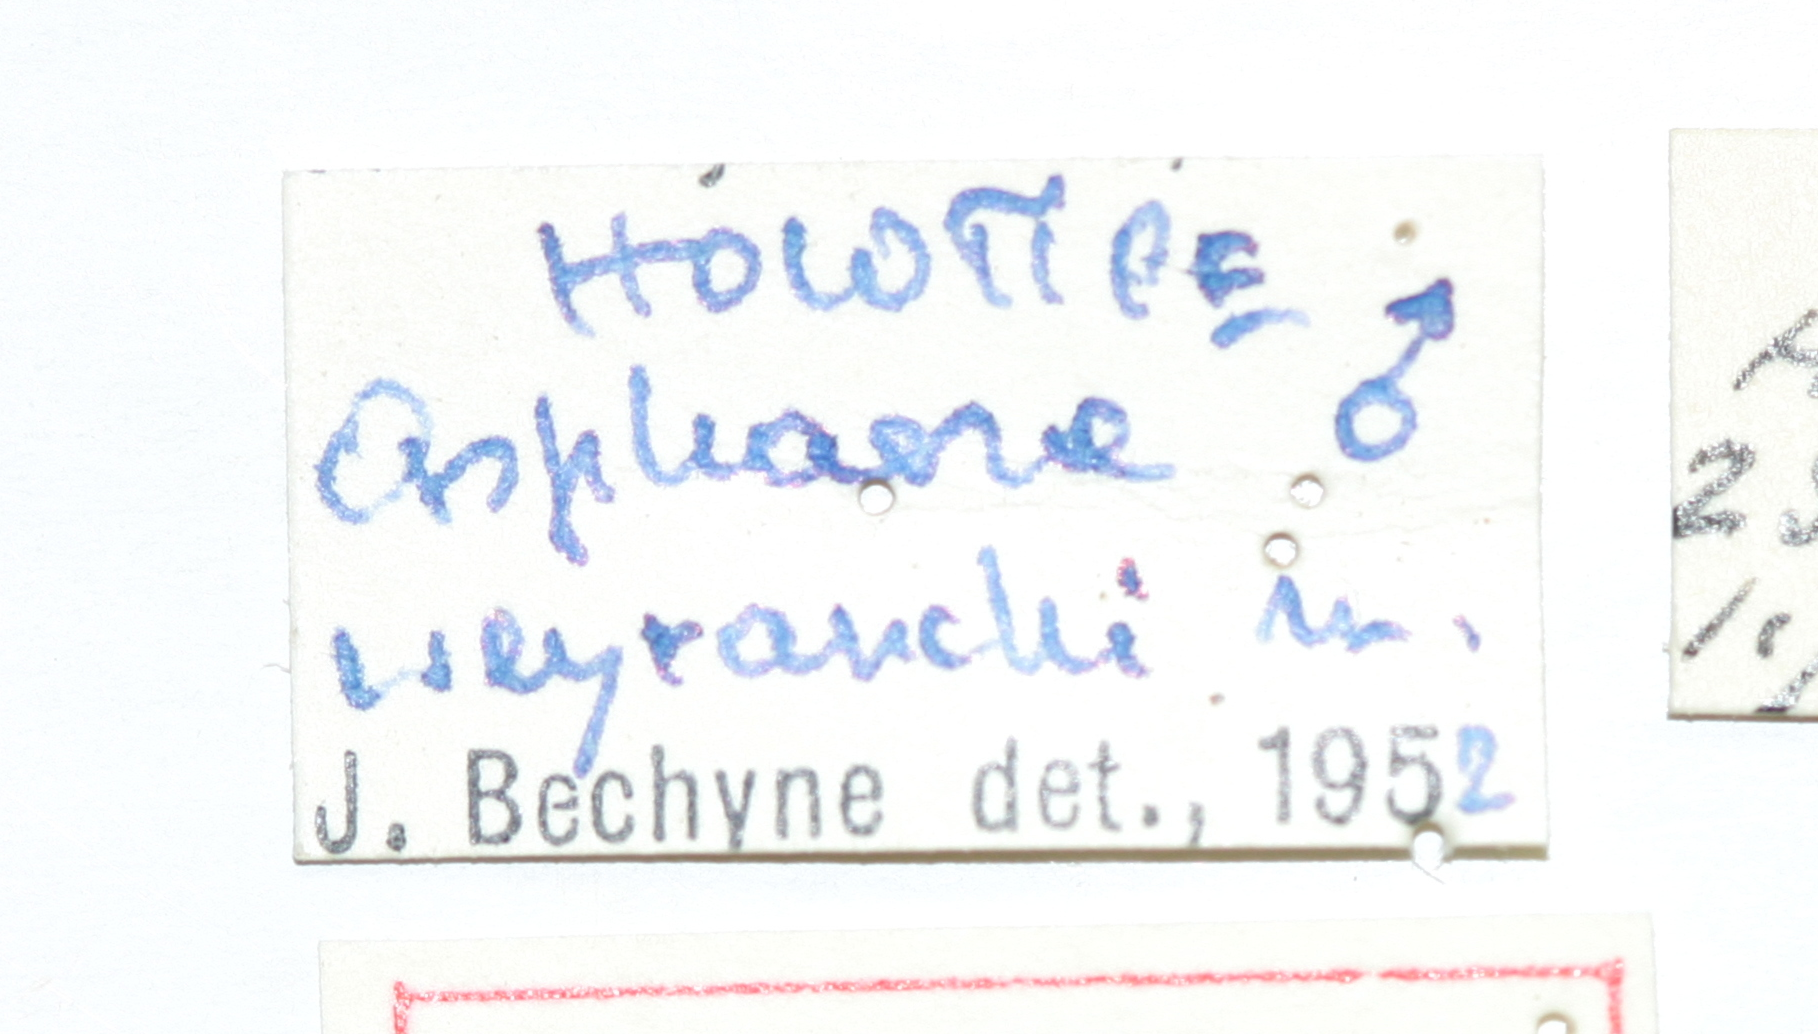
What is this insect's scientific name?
Asphaera weyrauchi
